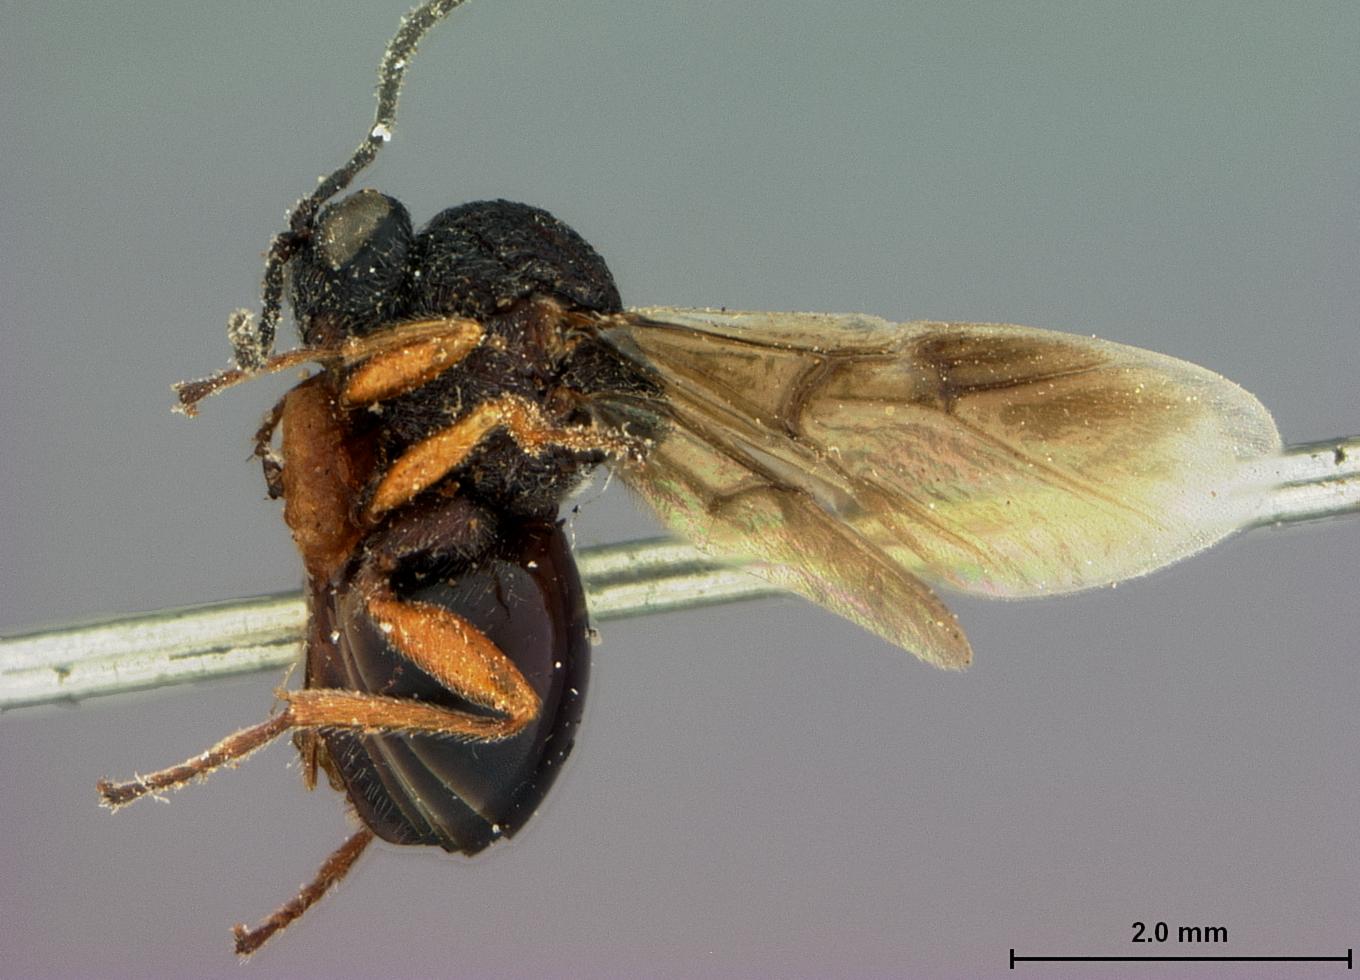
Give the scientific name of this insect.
Cynips quercus
